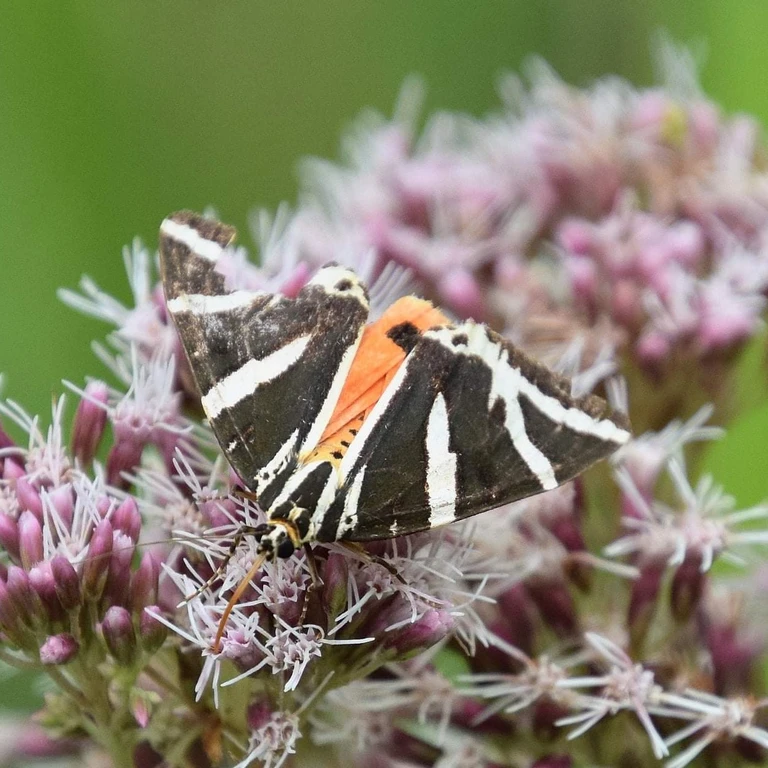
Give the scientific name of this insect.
Euplagia quadripunctaria
